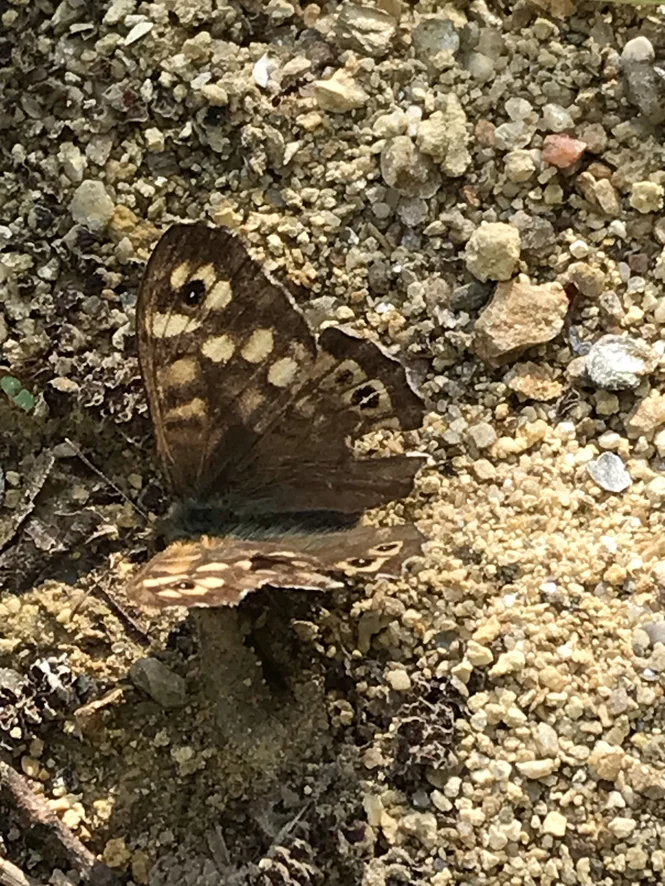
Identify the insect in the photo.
Pararge aegeria
